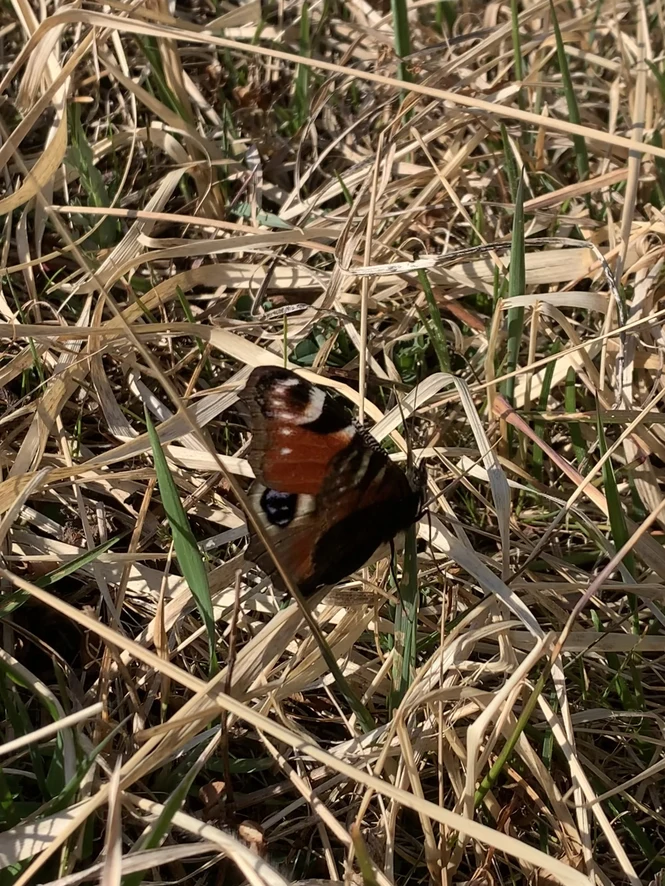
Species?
Aglais io
